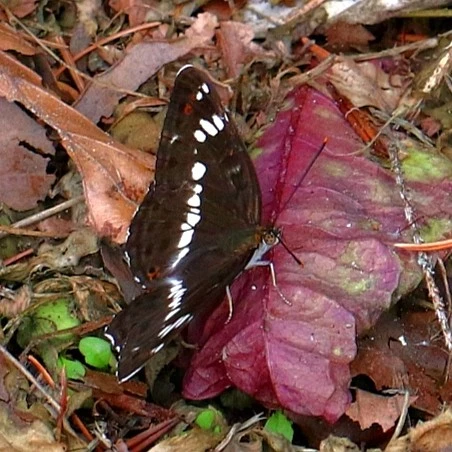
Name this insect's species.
Limenitis camilla (also Ladoga camilla)
